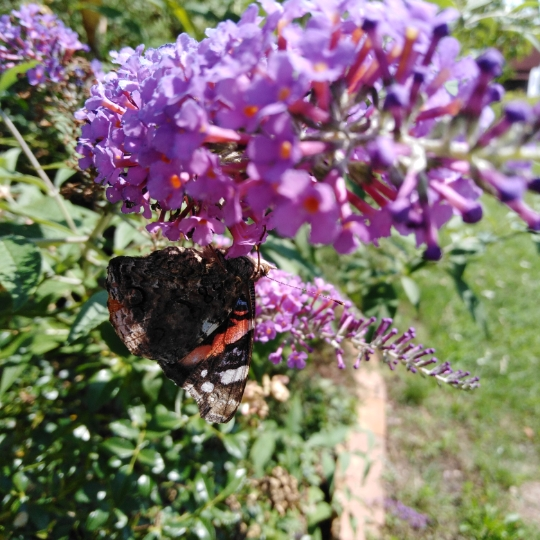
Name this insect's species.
Vanessa atalanta
